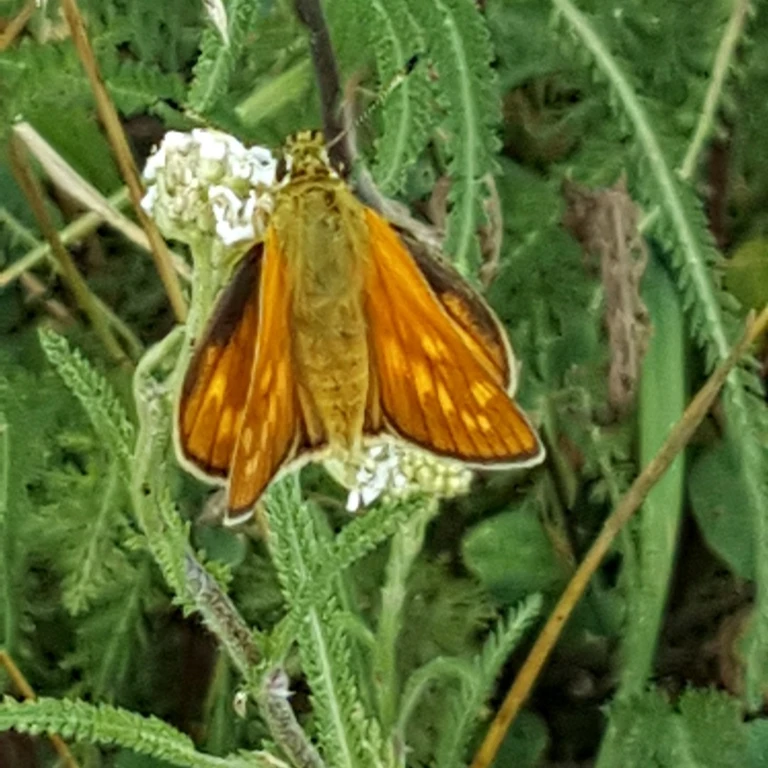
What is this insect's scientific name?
Ochlodes sylvanus (also Ochlodes venata)
